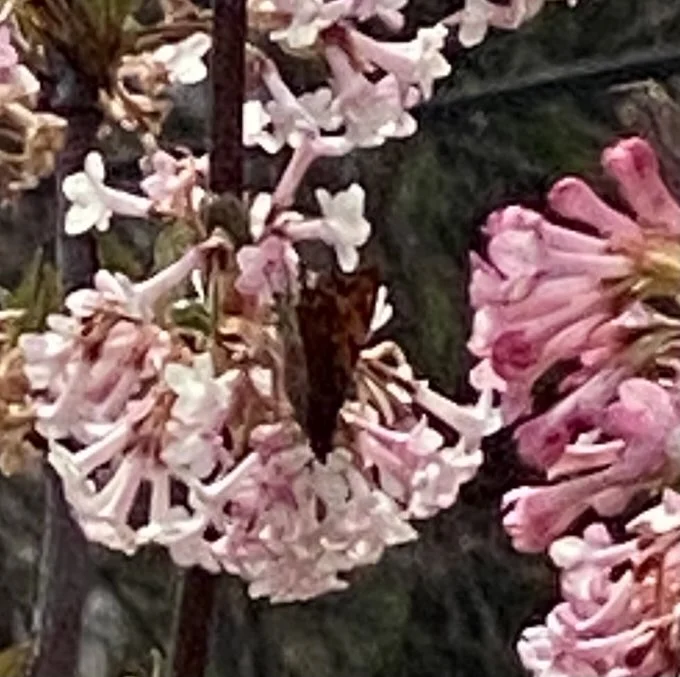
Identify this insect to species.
Polygonia c-album
